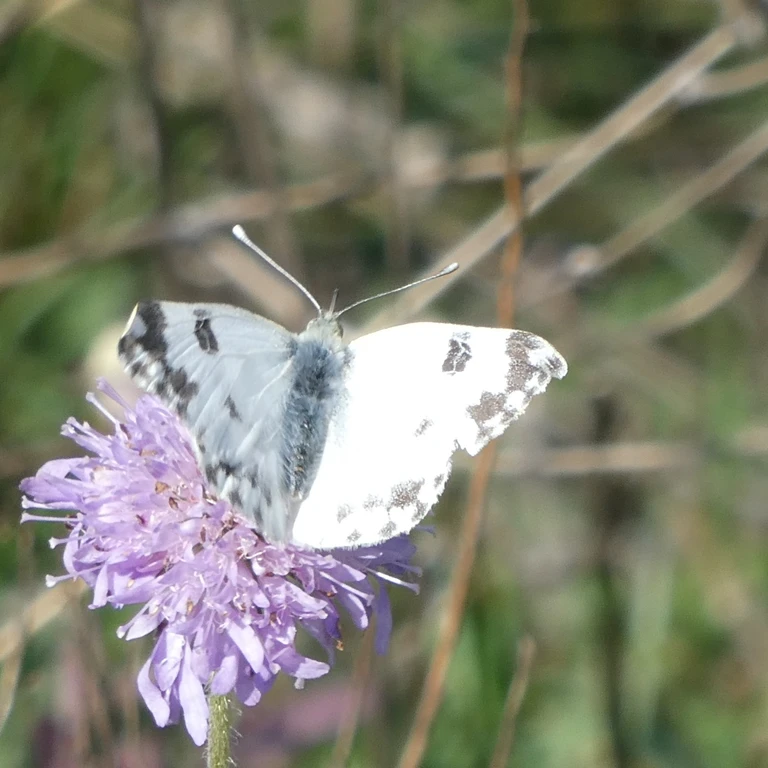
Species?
Pontia edusa
